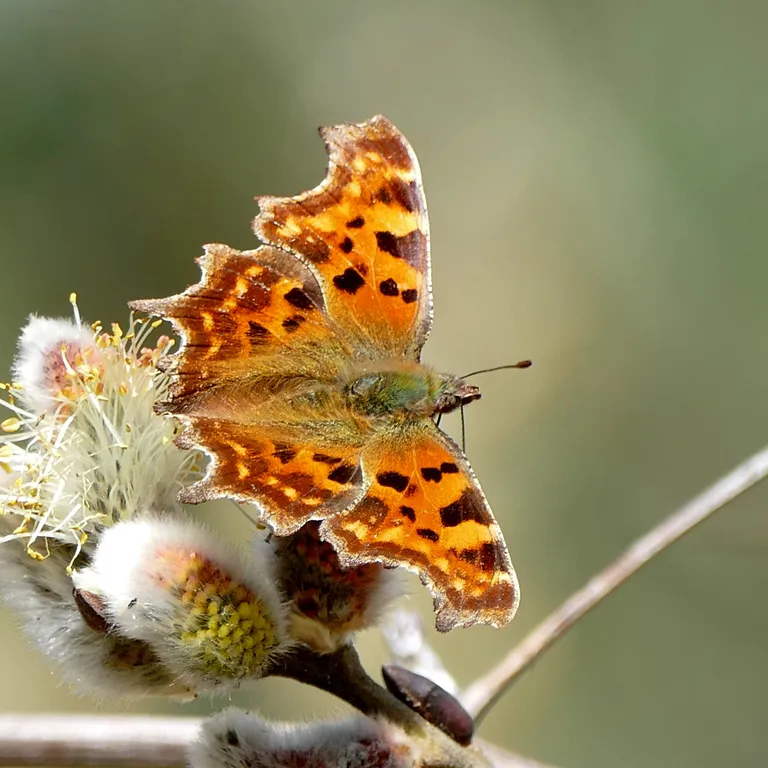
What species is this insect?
Polygonia c-album
